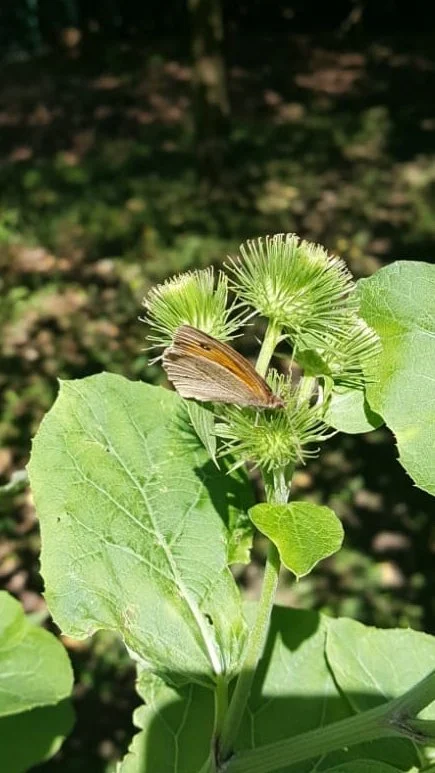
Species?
Maniola jurtina
